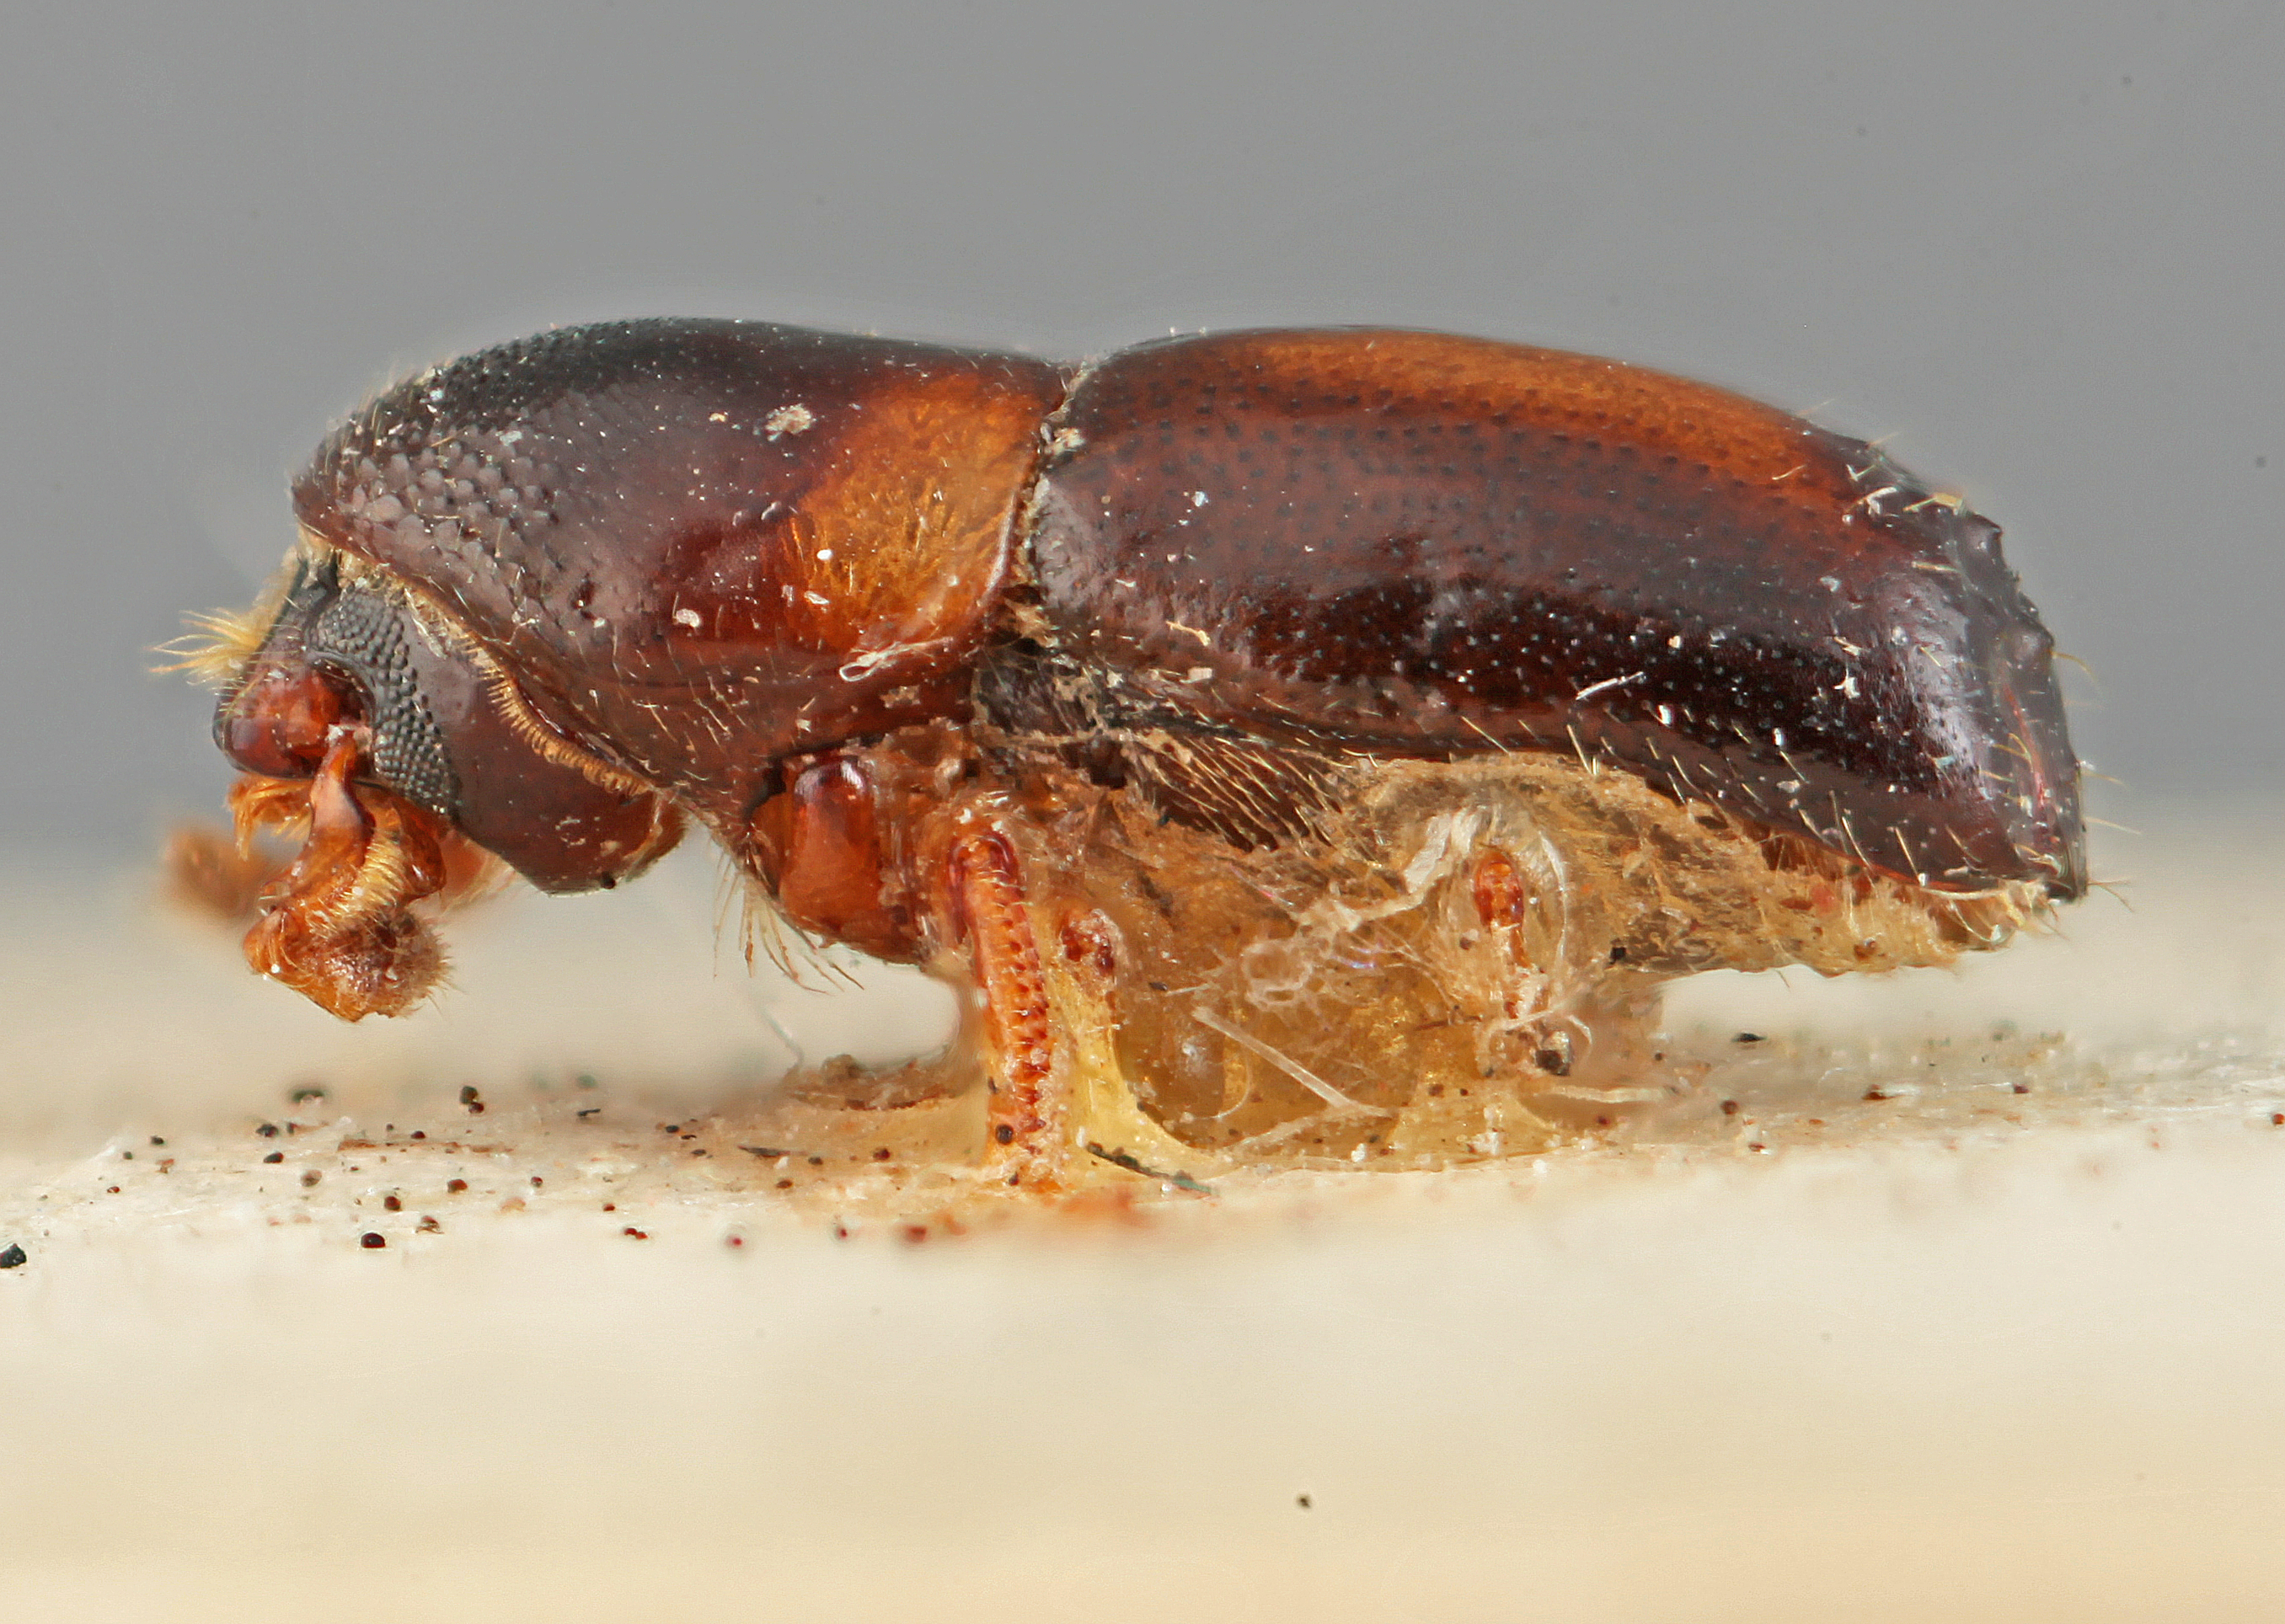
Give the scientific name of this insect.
Monarthrum sexdentatum
